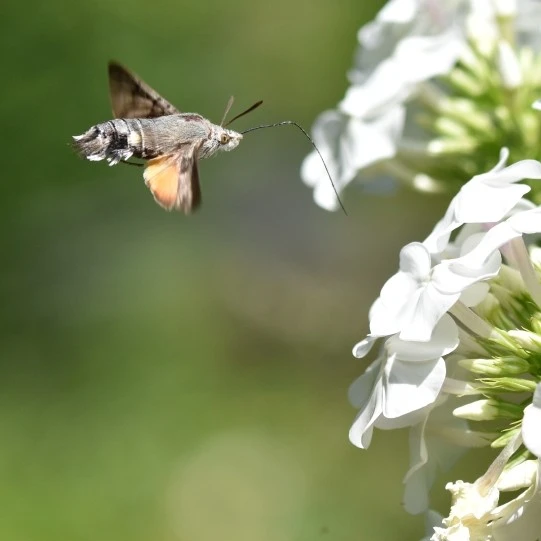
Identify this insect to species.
Macroglossum stellatarum
